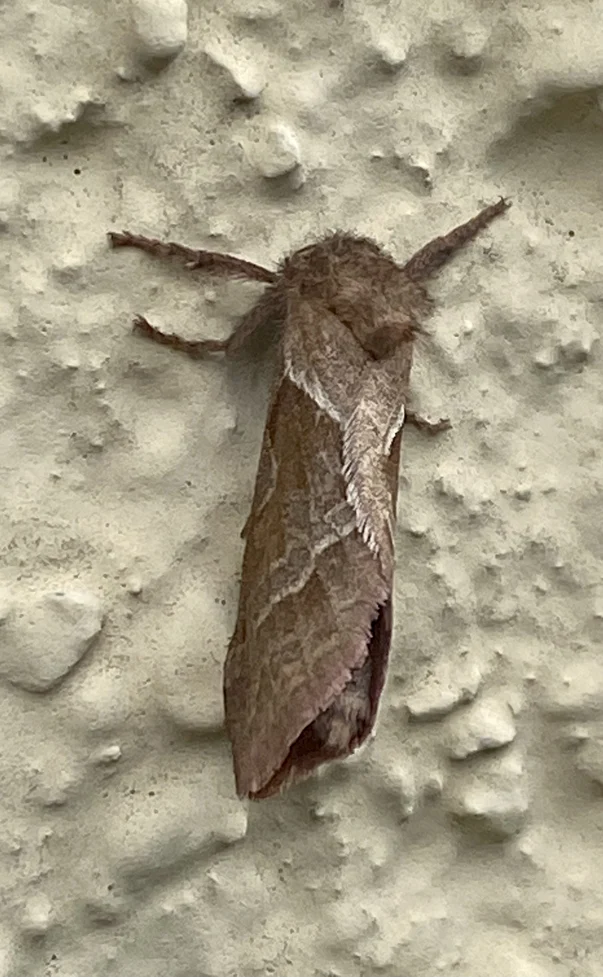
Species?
Triodia sylvina
